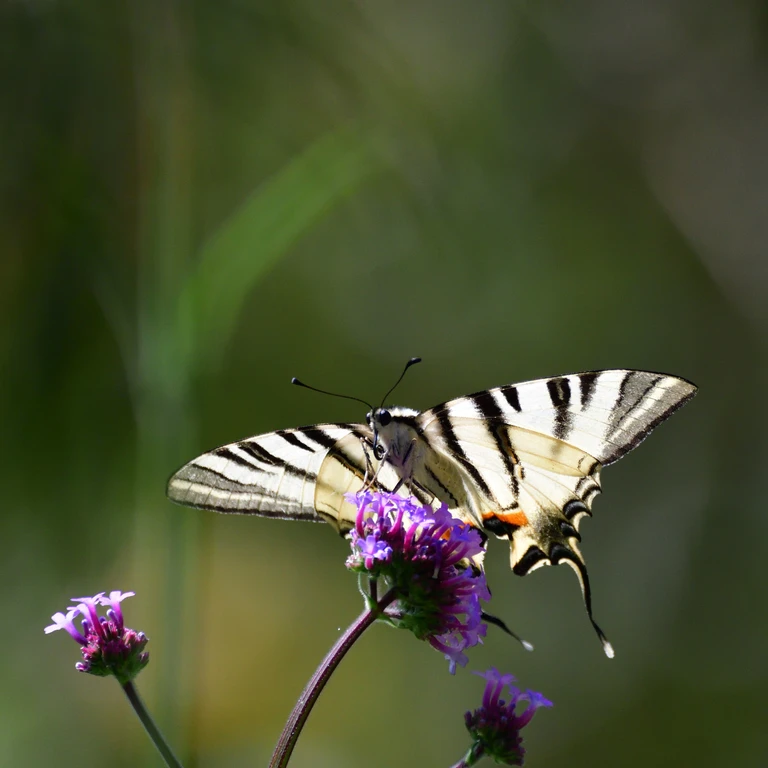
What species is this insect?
Iphiclides podalirius
